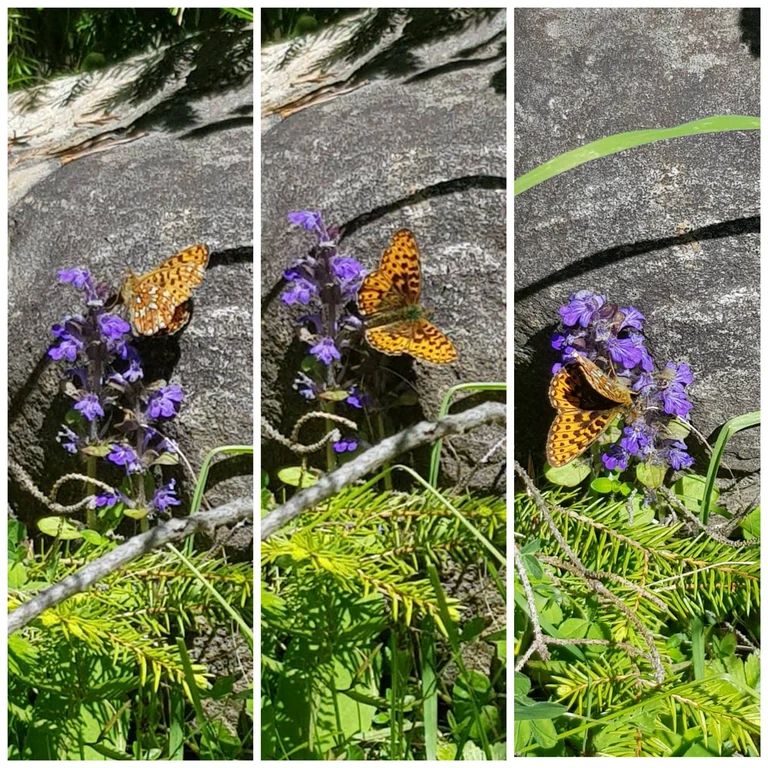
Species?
Boloria euphrosyne (also Clossiana euphrosyne)
